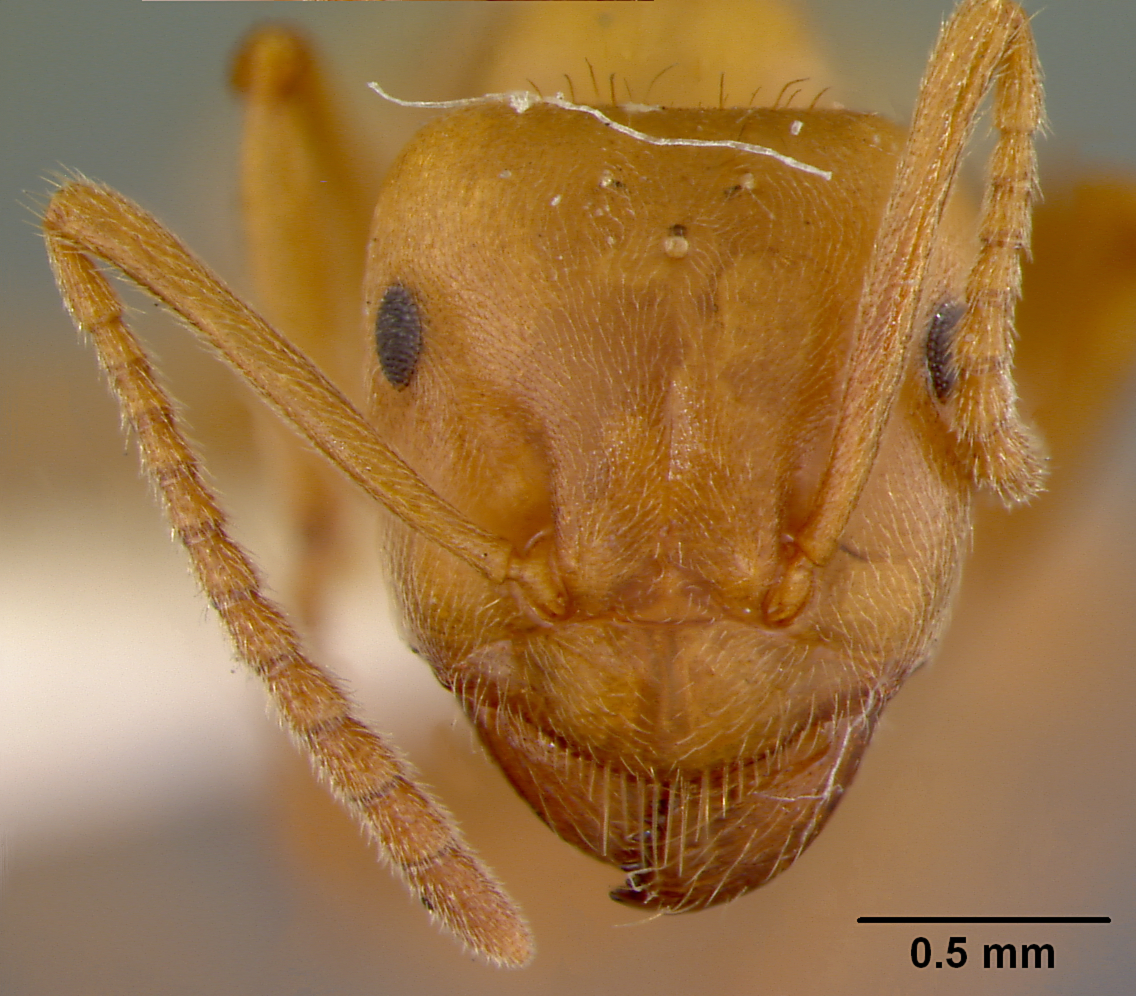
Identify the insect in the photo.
Acanthomyops hingstoni
